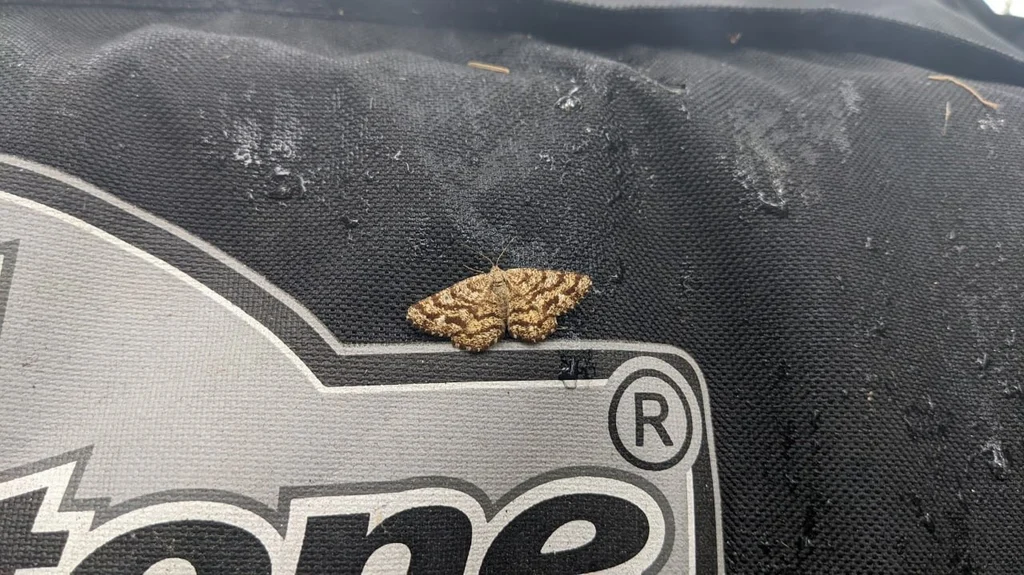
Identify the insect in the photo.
Ematurga atomaria
